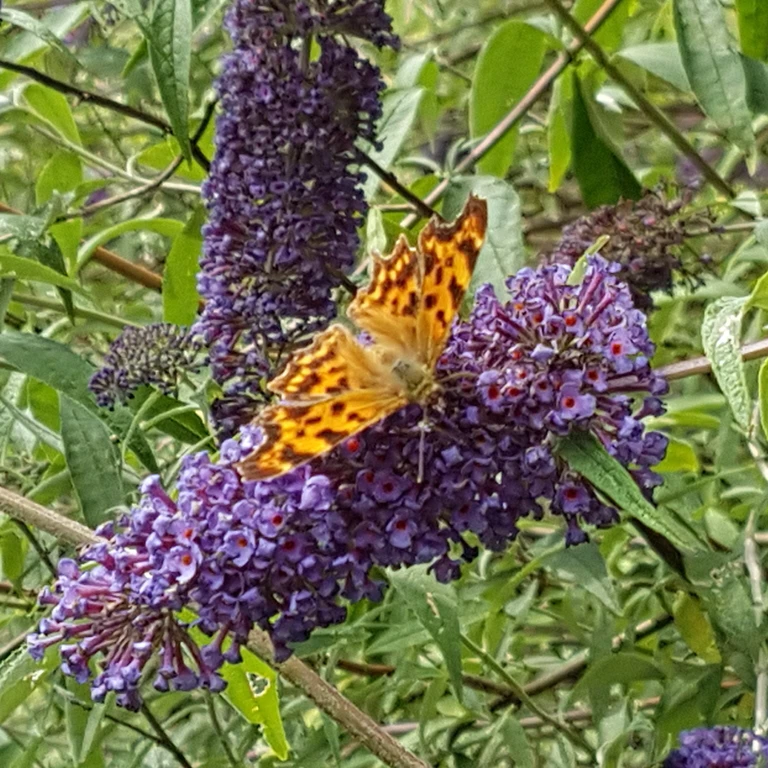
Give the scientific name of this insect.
Polygonia c-album
